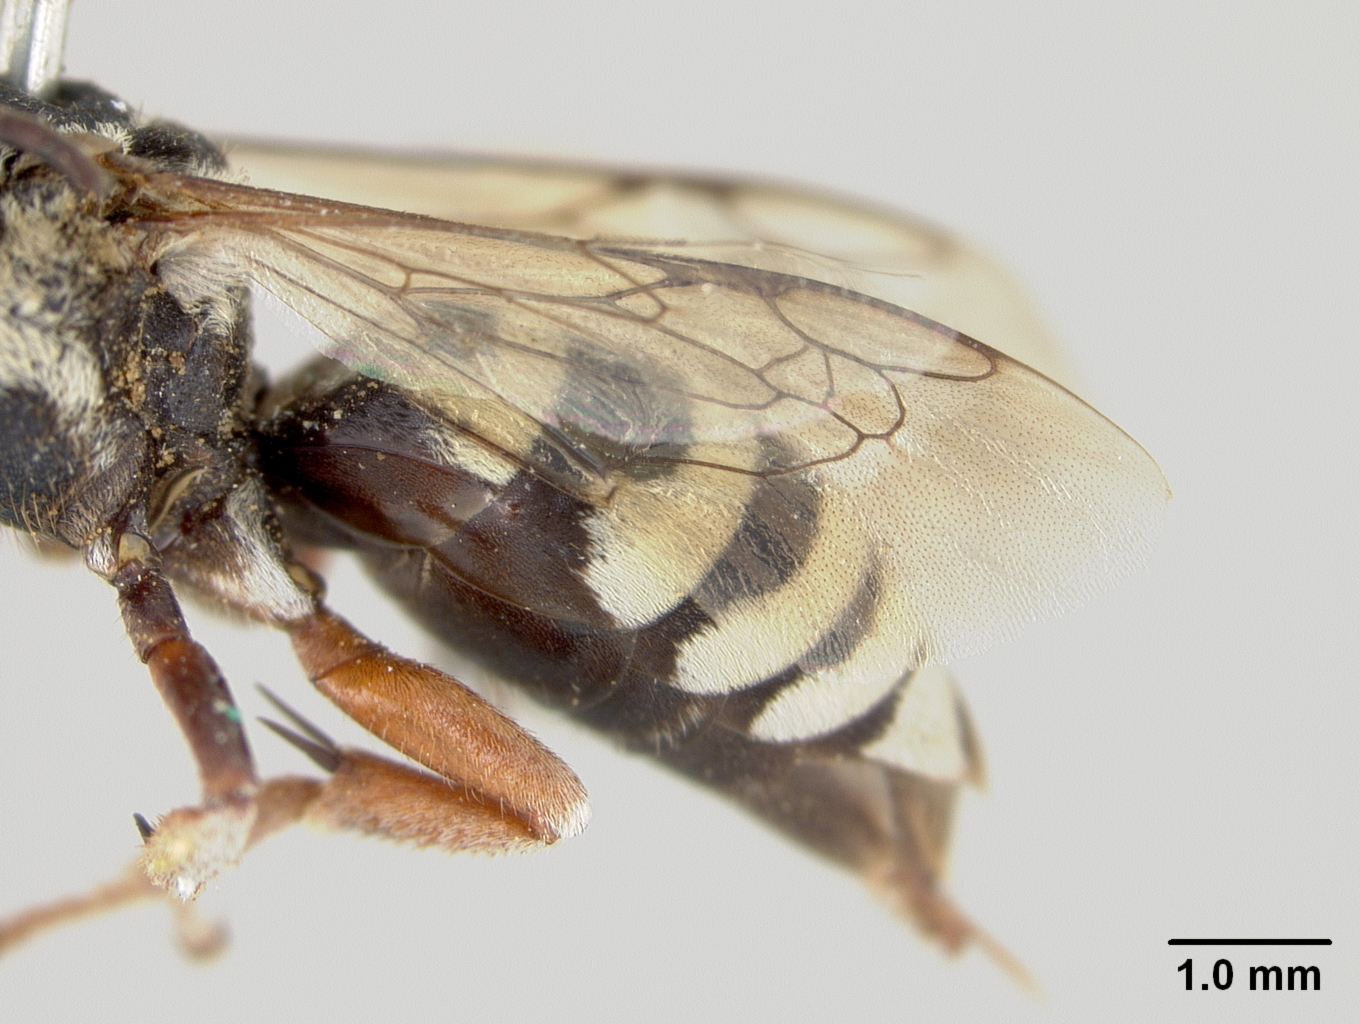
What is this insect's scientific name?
Triepeolus subalpinus
